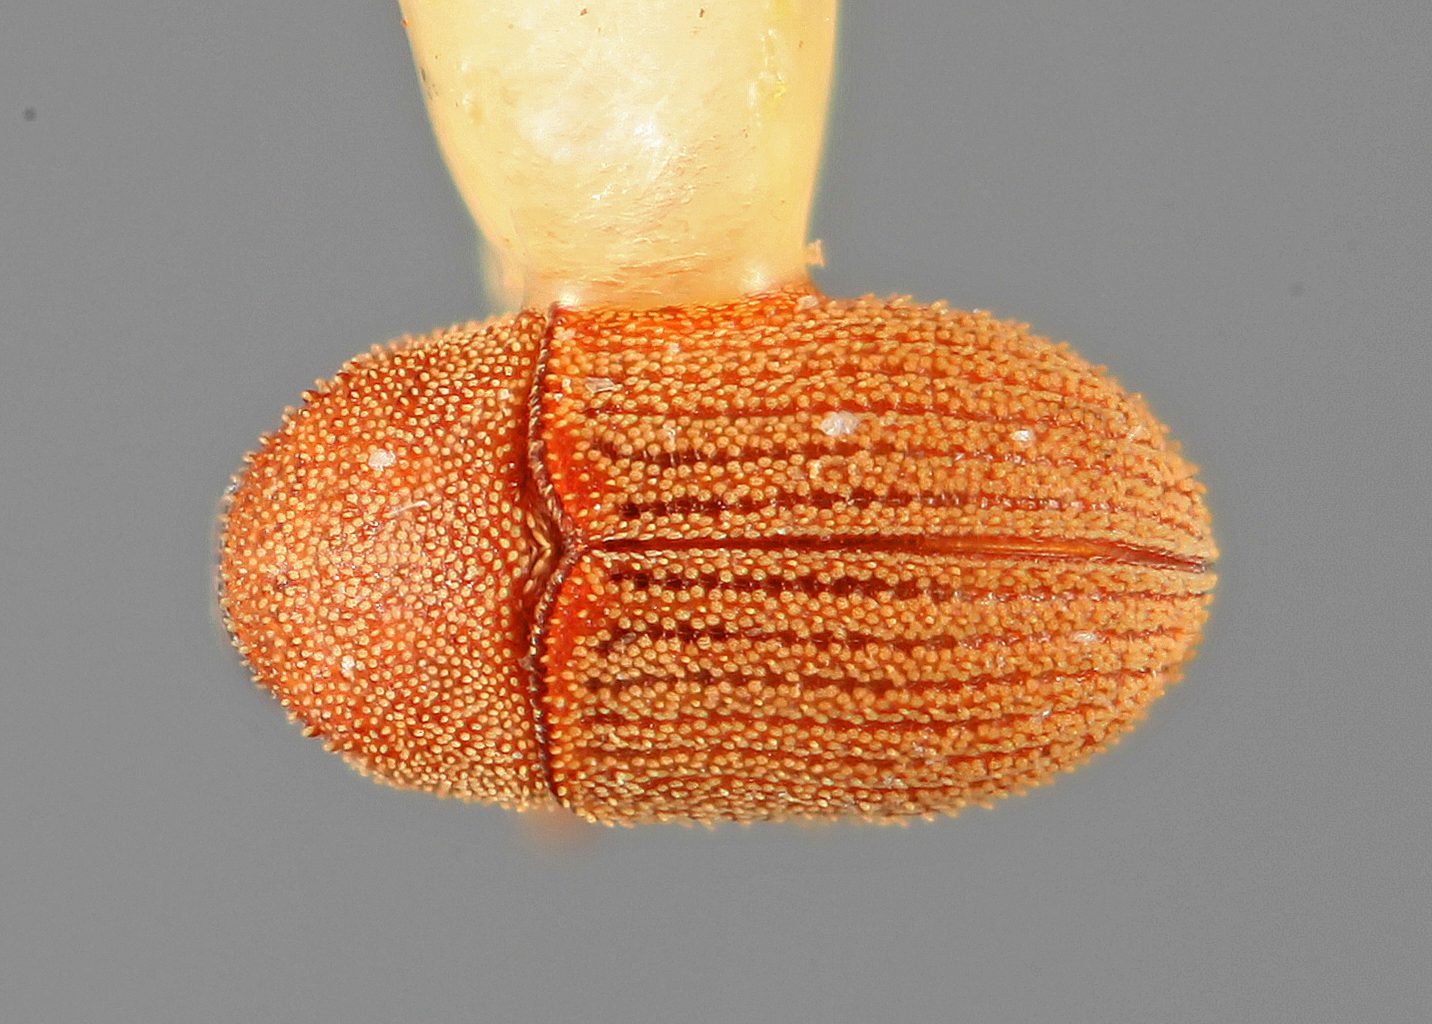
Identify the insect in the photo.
Chramesus minulus
